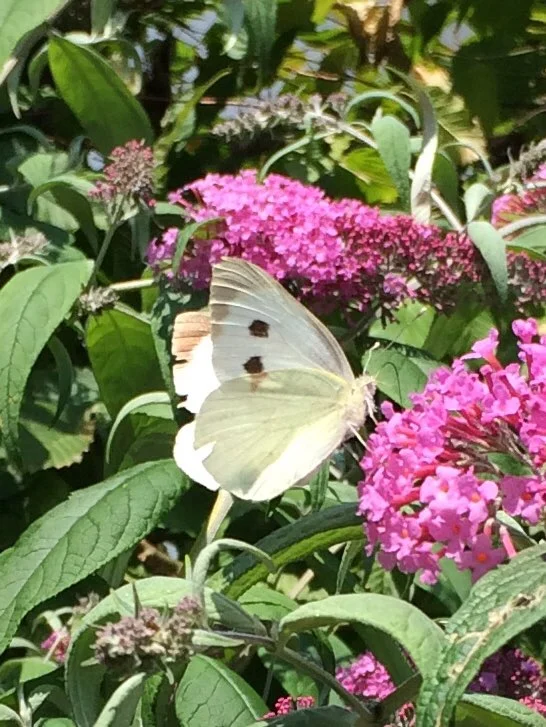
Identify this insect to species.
Pieris brassicae
